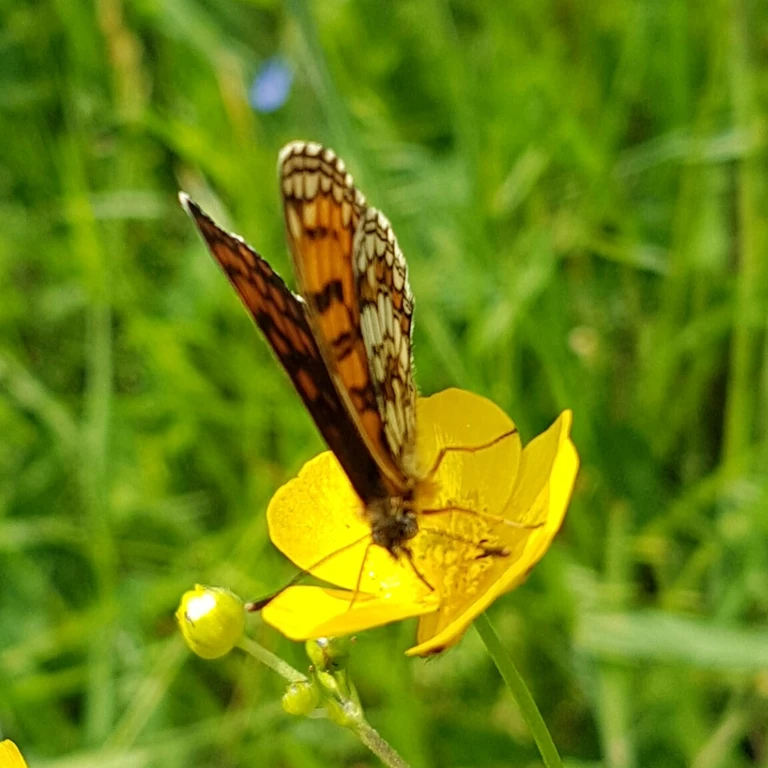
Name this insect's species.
Melitaea athalia
